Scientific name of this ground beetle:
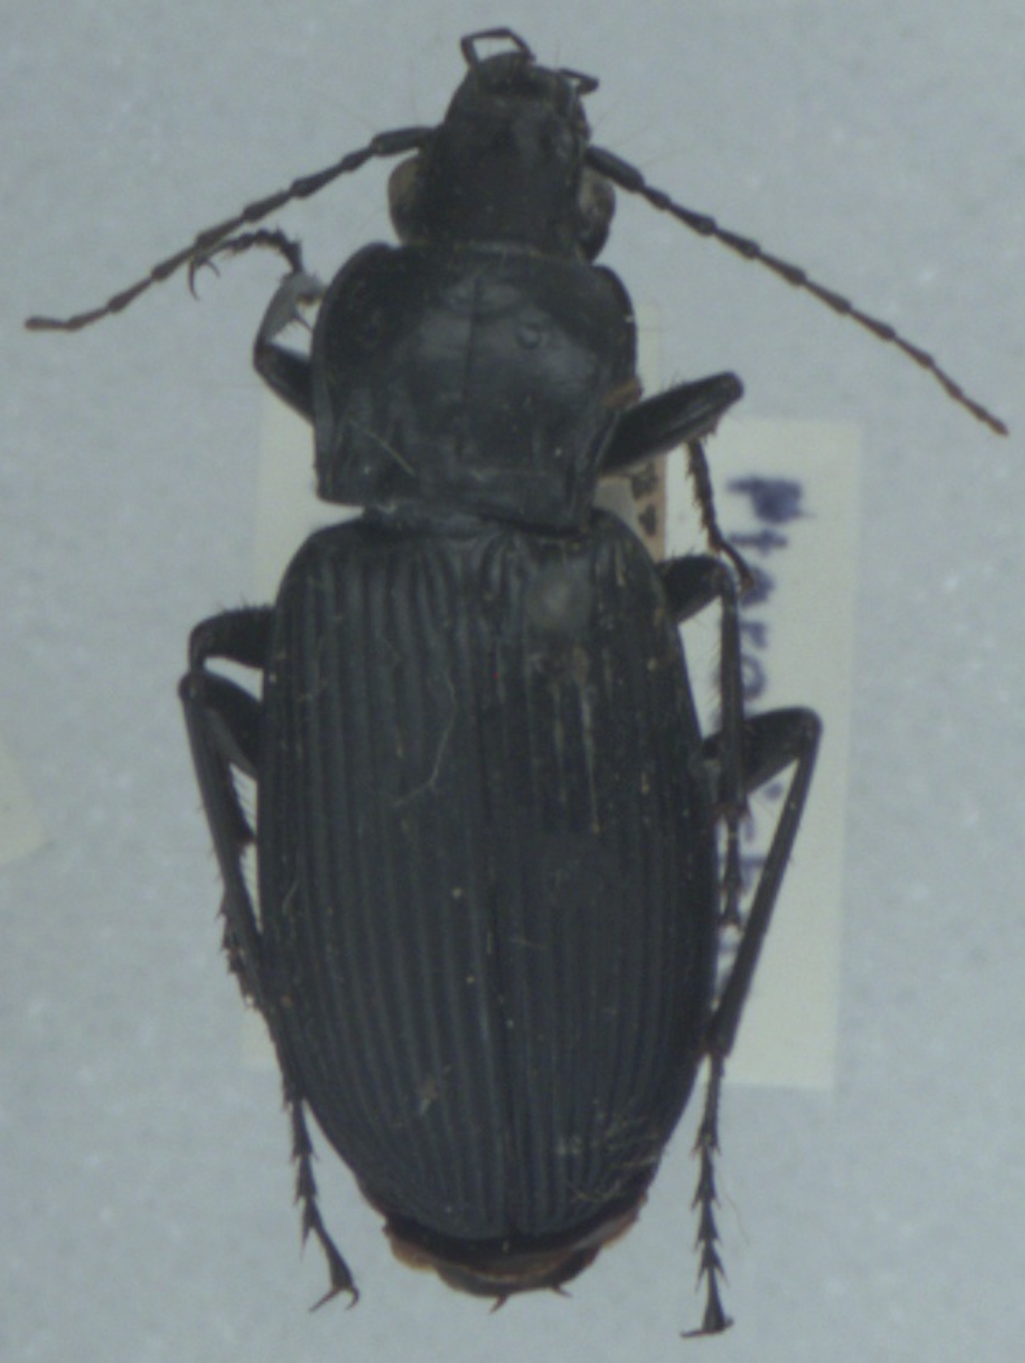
Pterostichus niger
